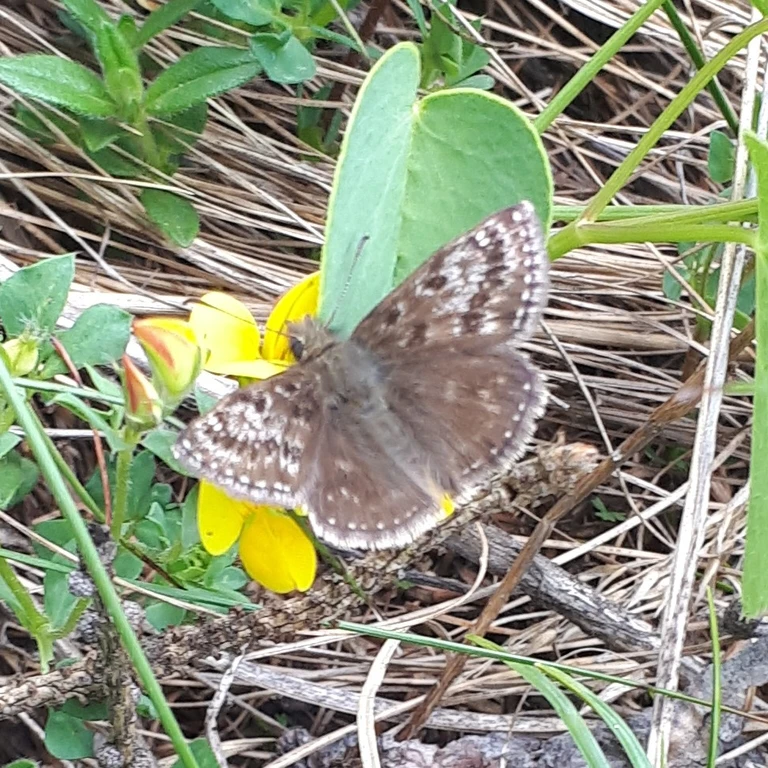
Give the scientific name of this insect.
Erynnis tages
